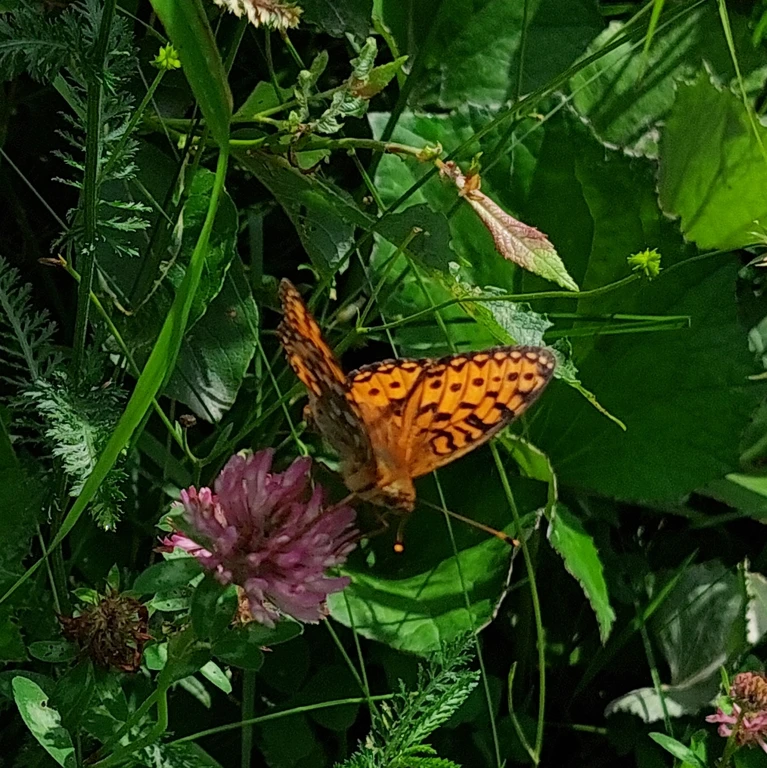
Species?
Speyeria aglaja
